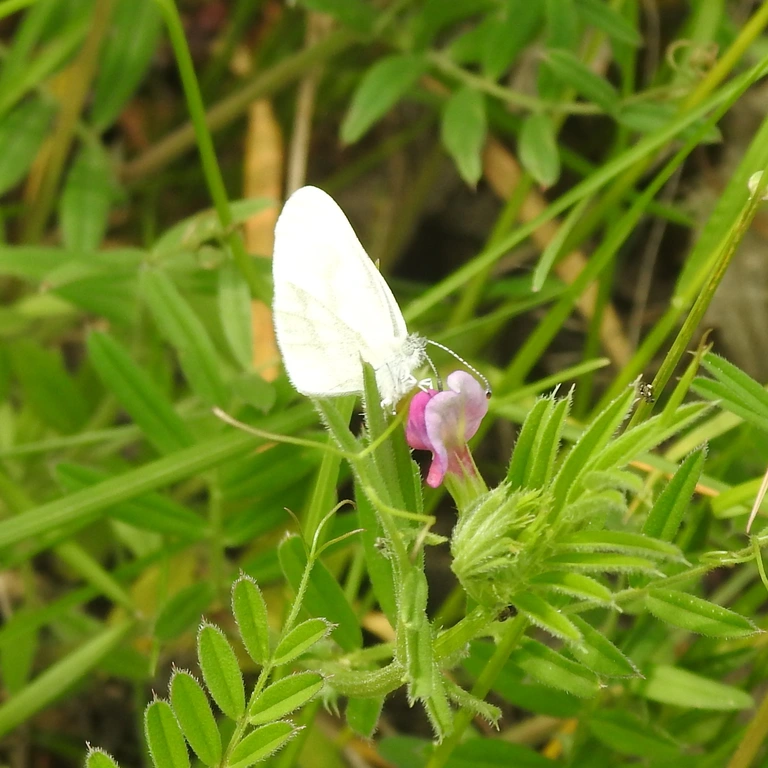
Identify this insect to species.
Leptidea sinapis/juvernica
